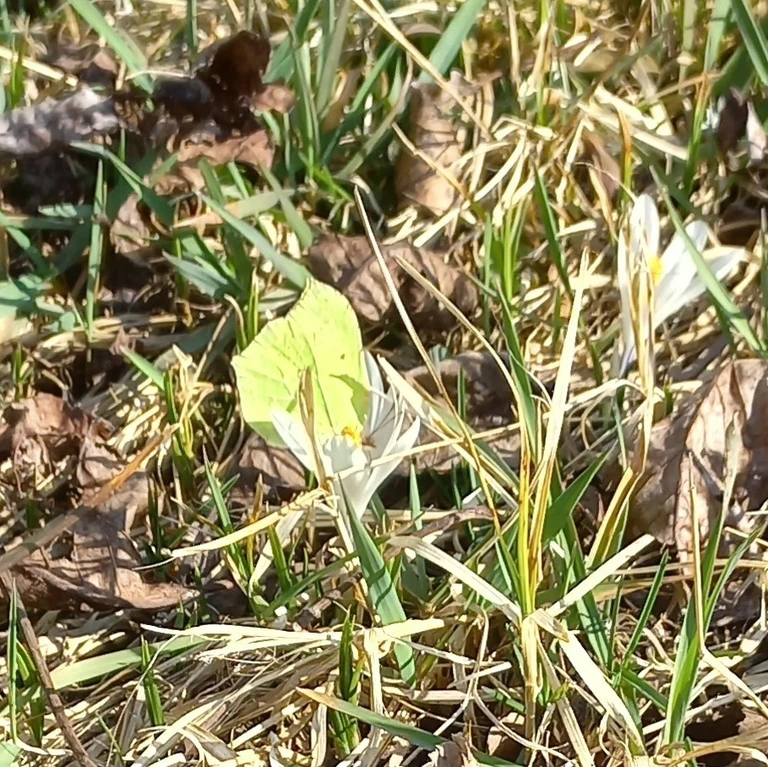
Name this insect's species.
Gonepteryx rhamni
